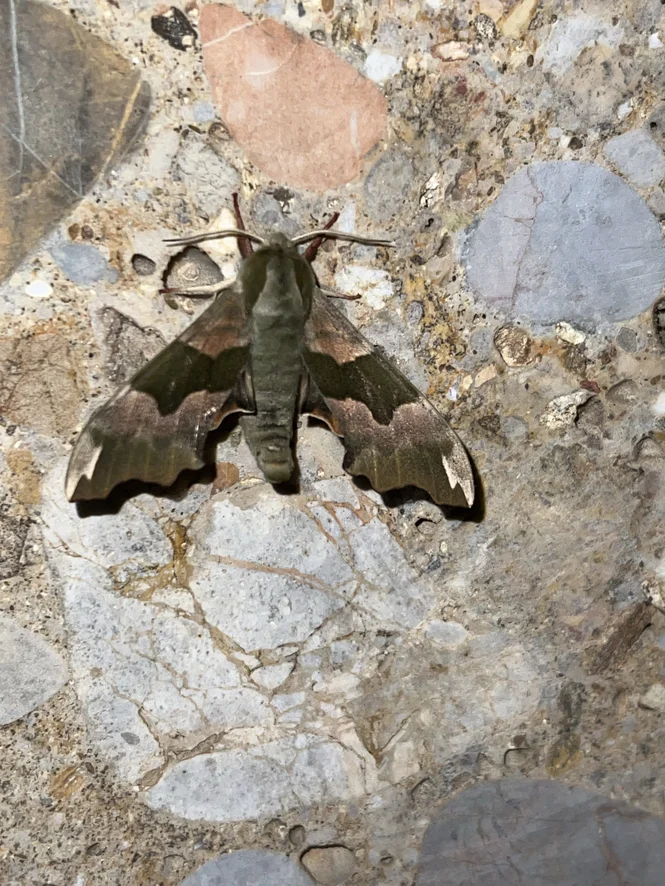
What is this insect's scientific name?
Mimas tiliae
